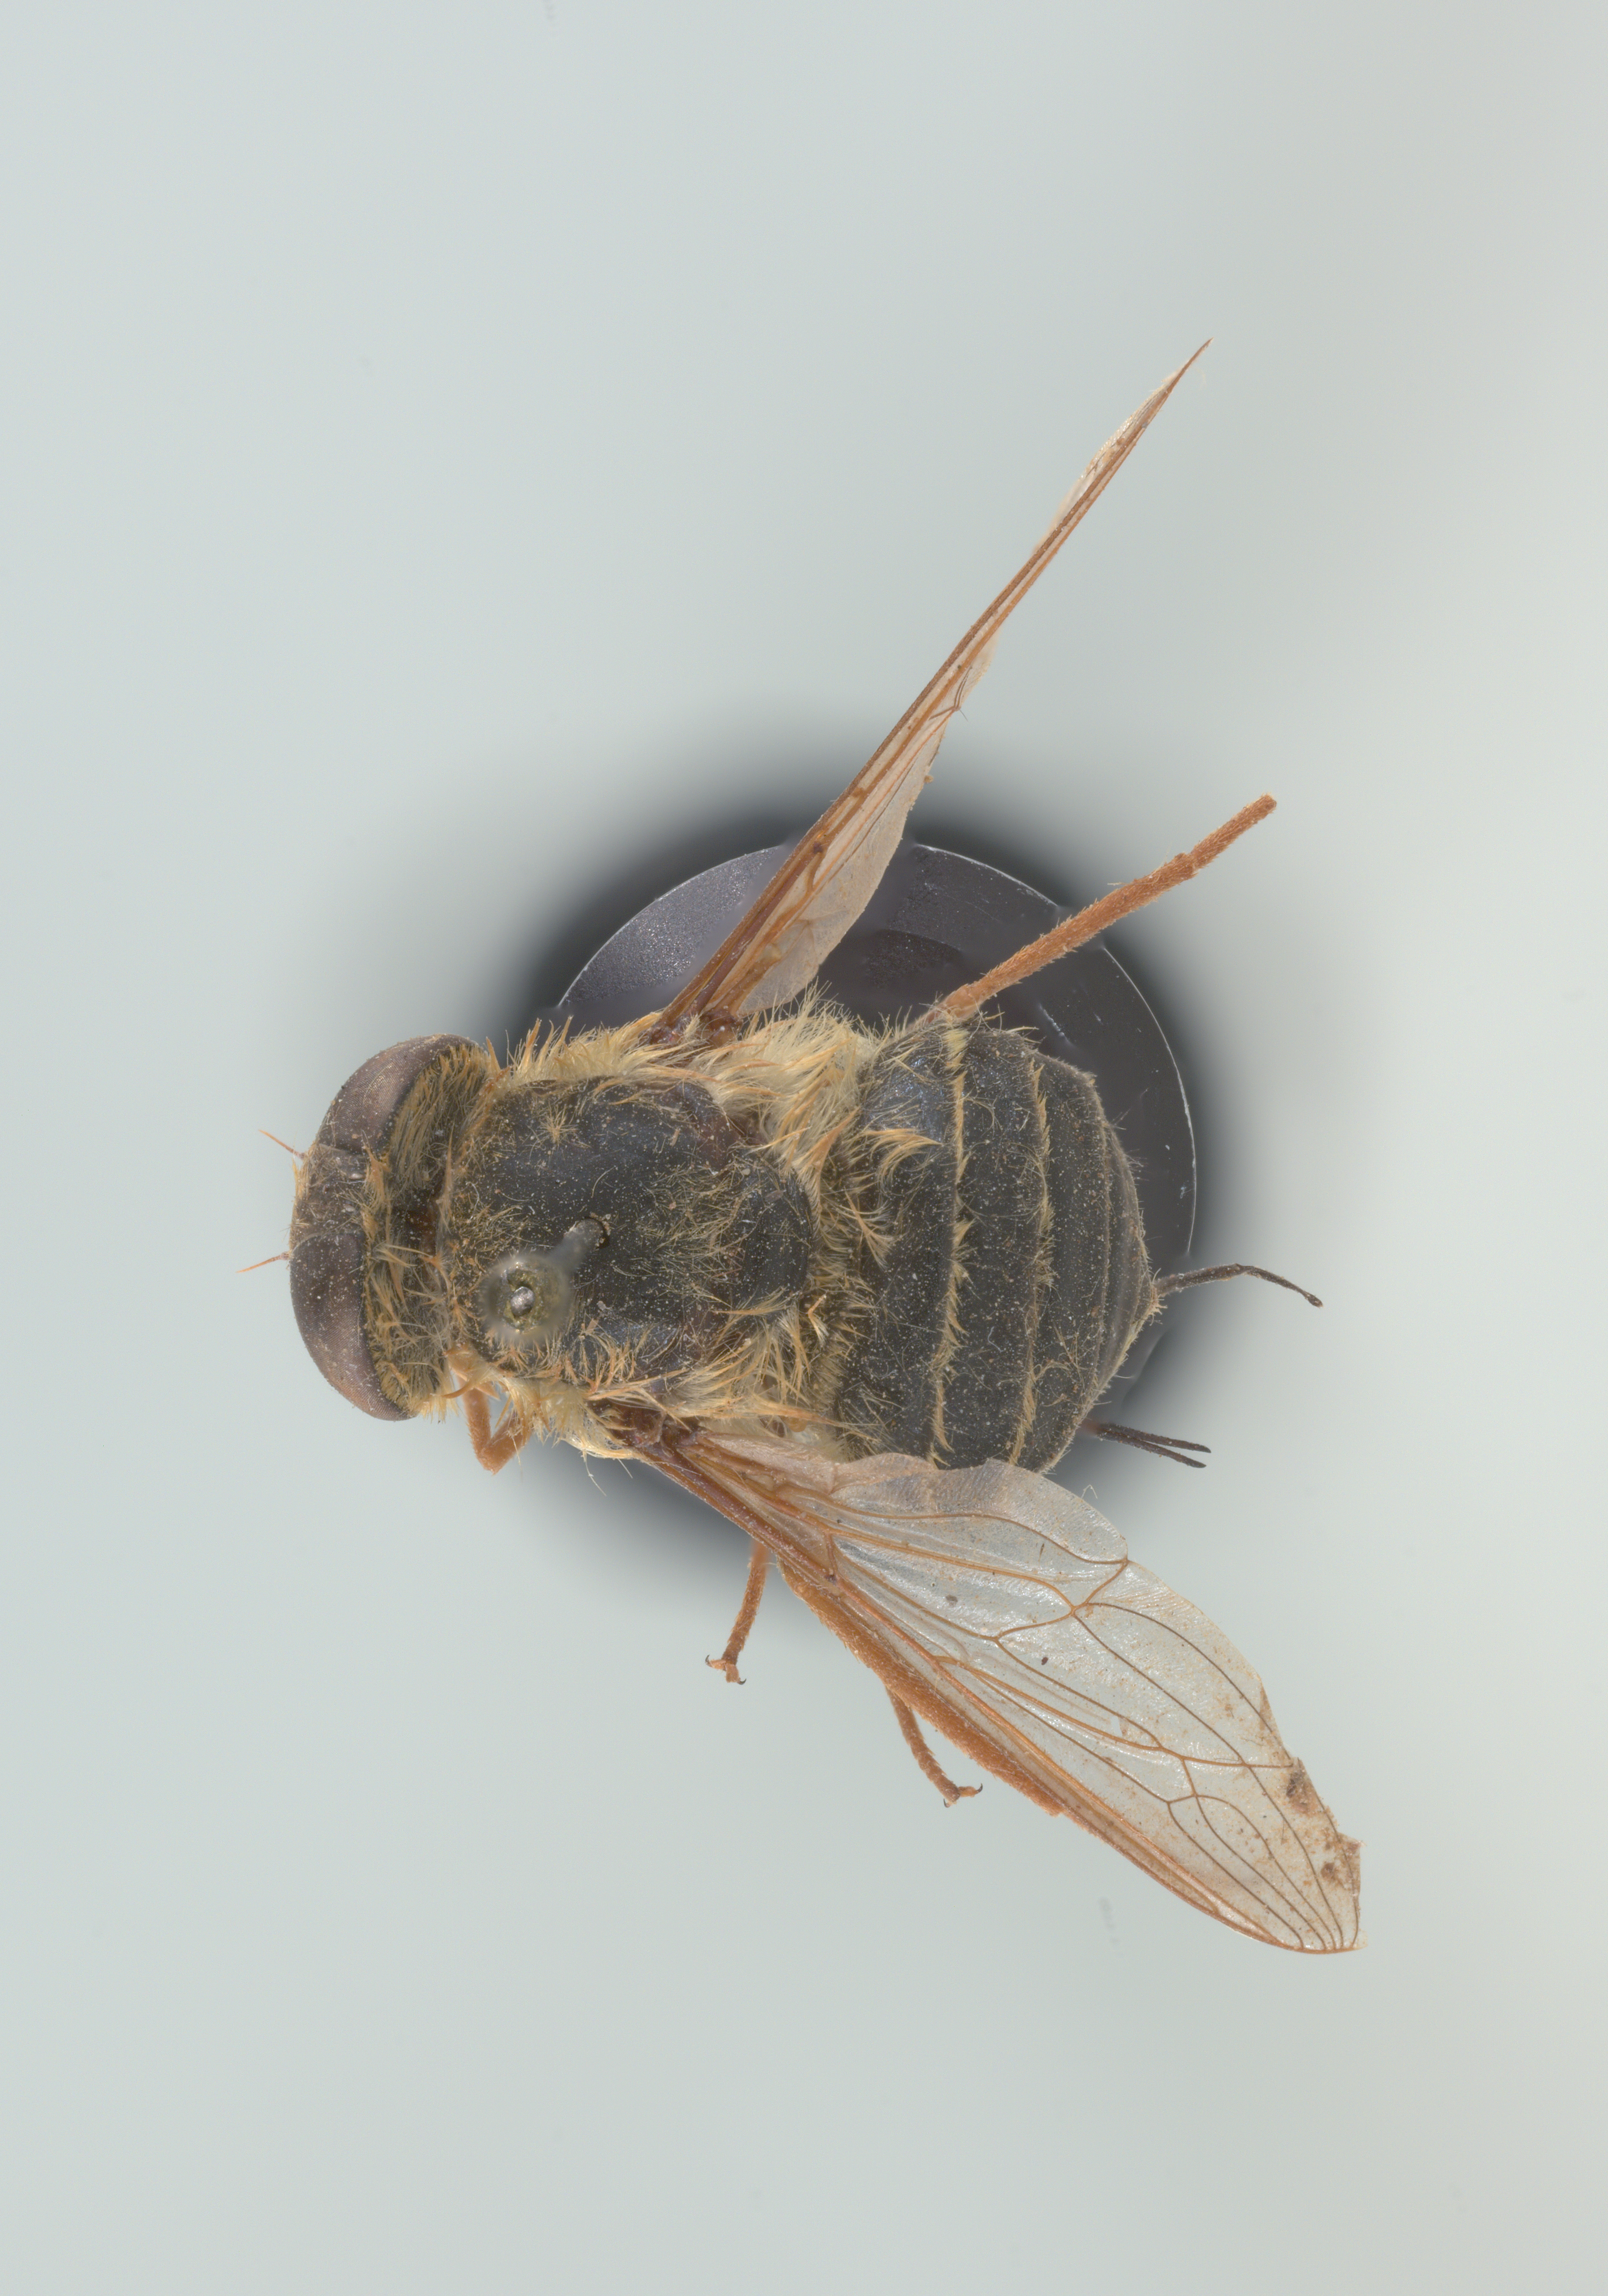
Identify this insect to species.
Neorhynchocephalus tauscheri
